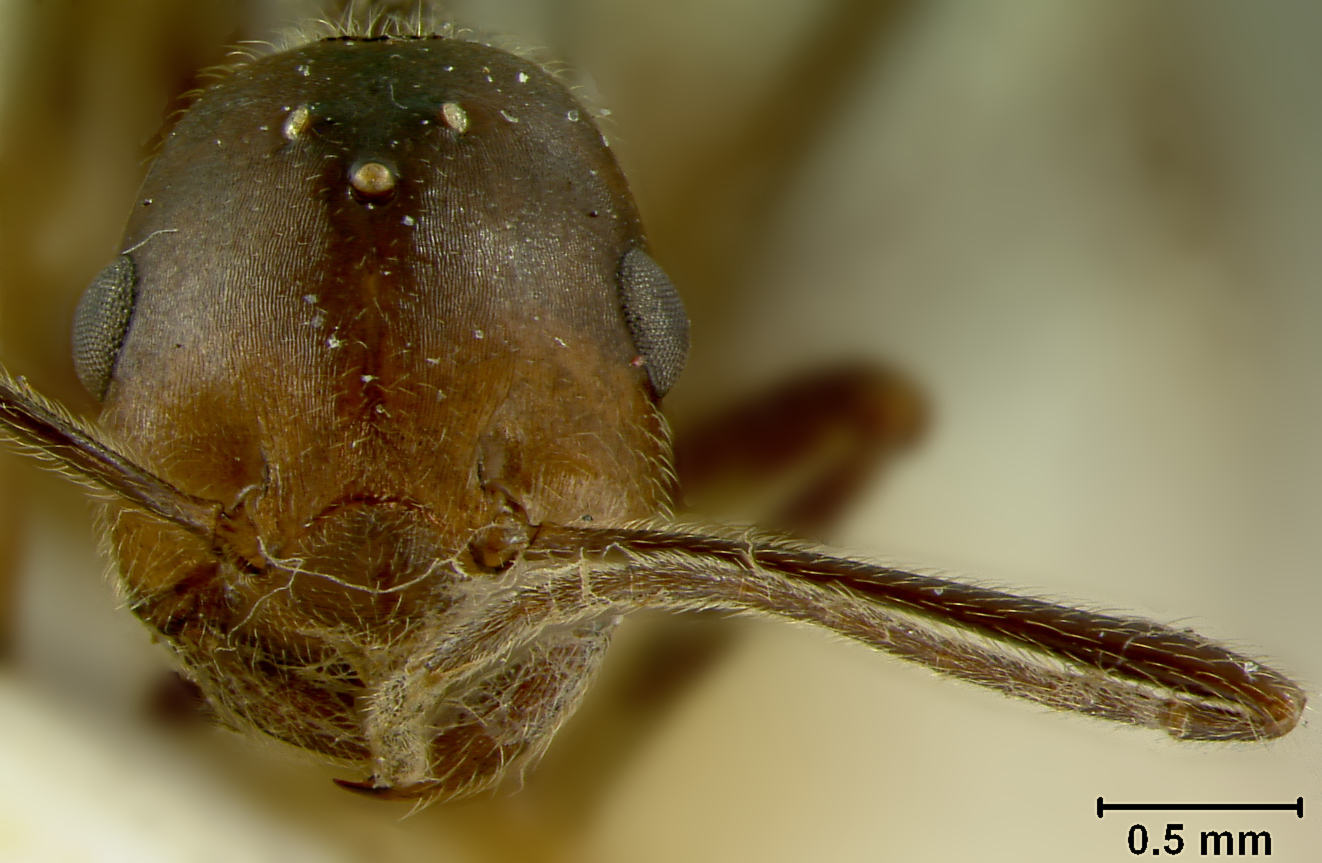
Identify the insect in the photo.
Crematogaster stadelmanni
